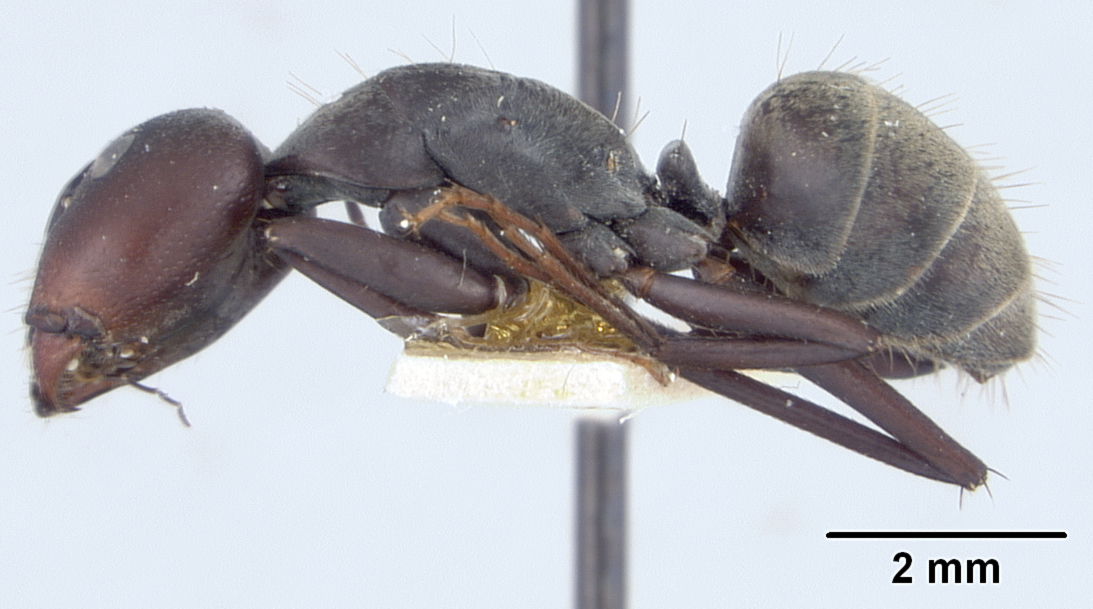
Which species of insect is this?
Camponotus rufoglaucus
